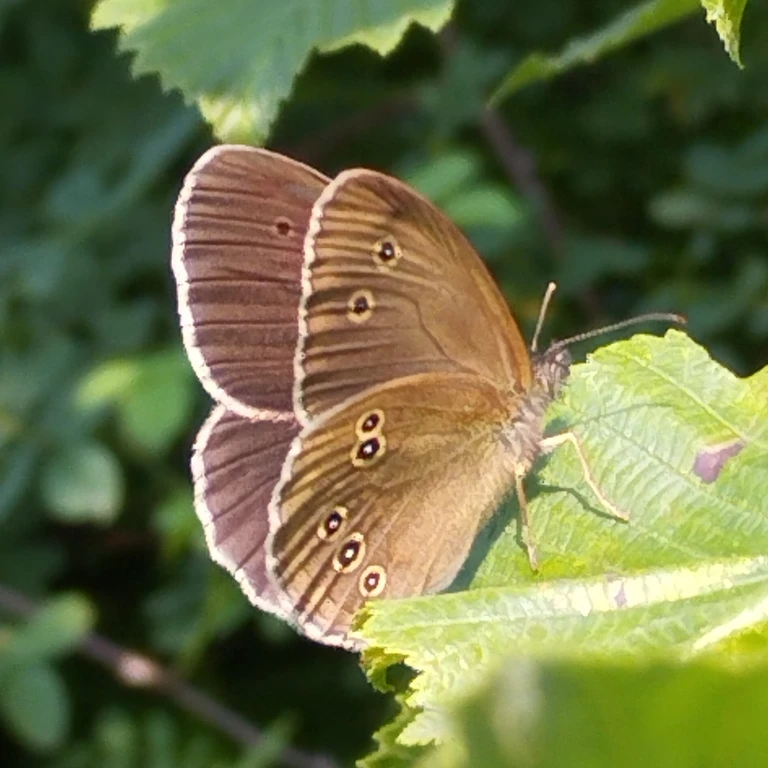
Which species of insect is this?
Aphantopus hyperantus
